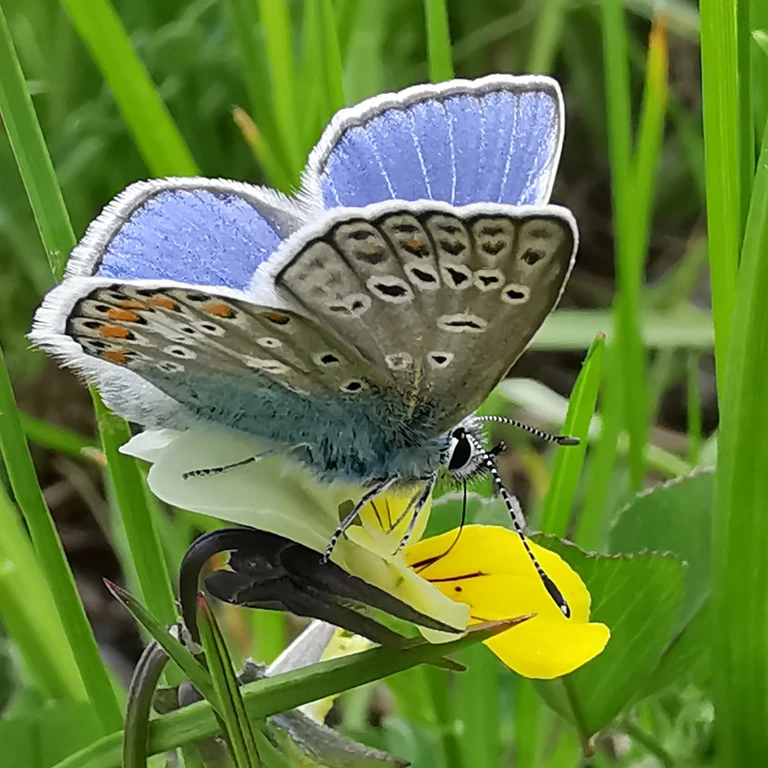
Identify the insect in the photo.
Polyommatus icarus
